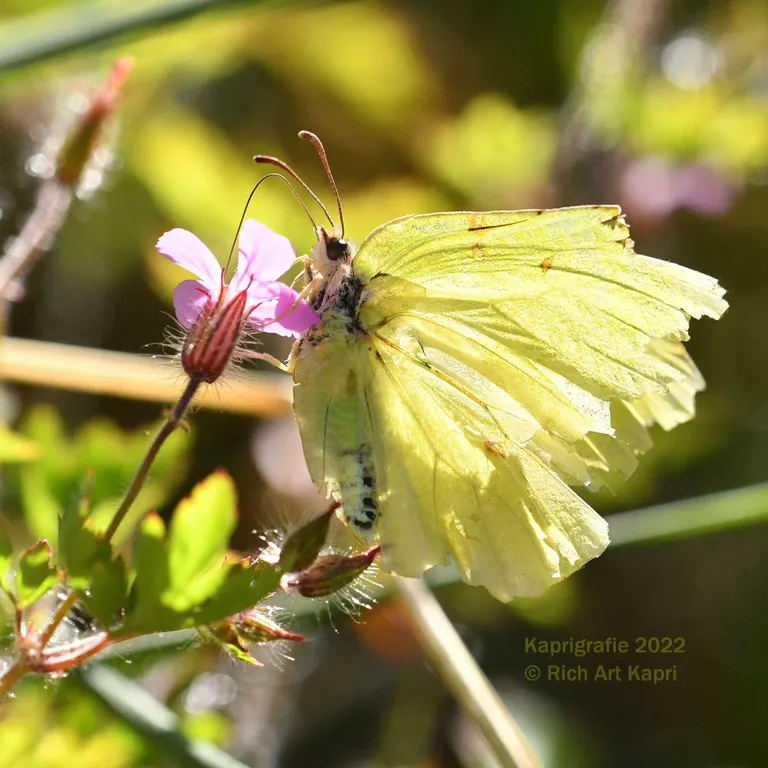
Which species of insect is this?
Gonepteryx rhamni
